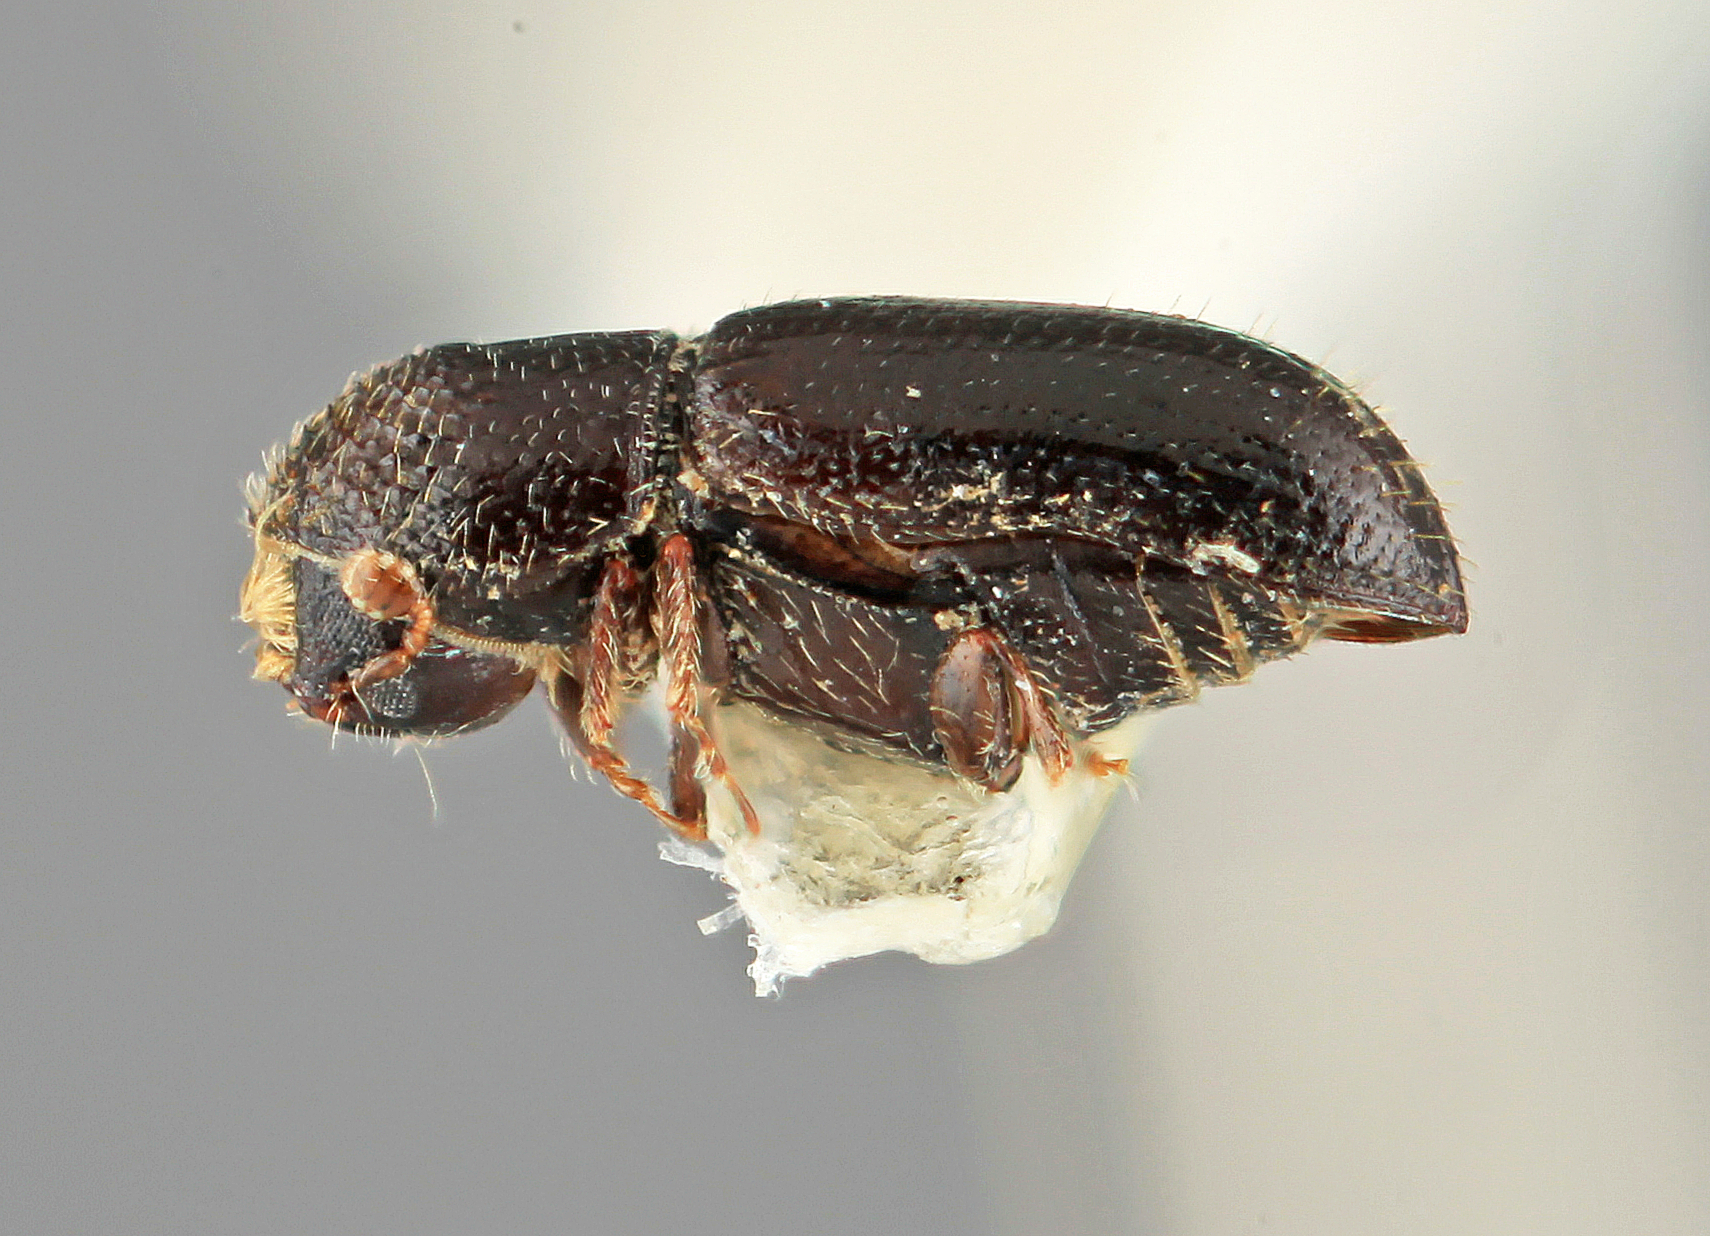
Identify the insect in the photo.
Pityophthorus anthracinus
